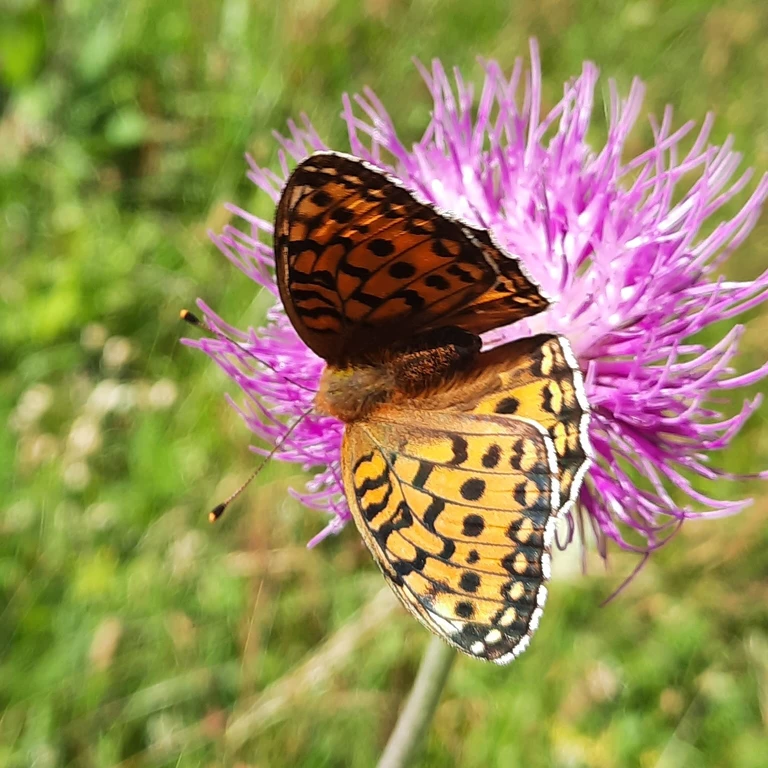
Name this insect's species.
Speyeria aglaja
